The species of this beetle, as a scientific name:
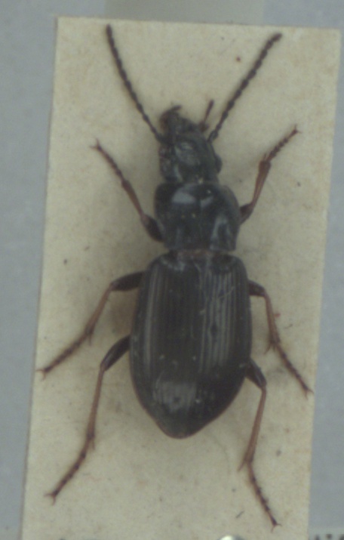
Pterostichus oblongopunctatus
